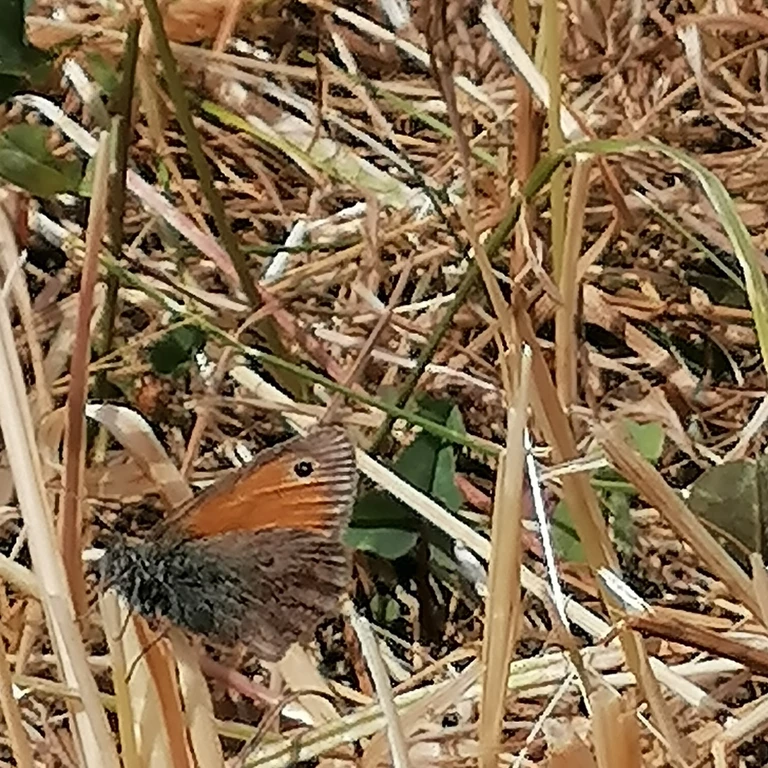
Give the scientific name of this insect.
Coenonympha pamphilus
